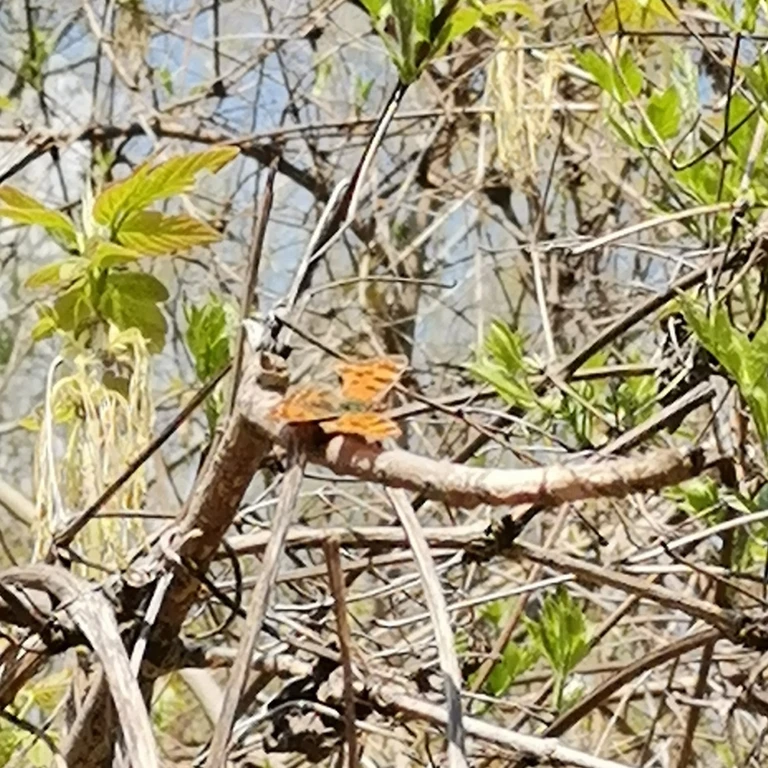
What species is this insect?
Polygonia c-album
